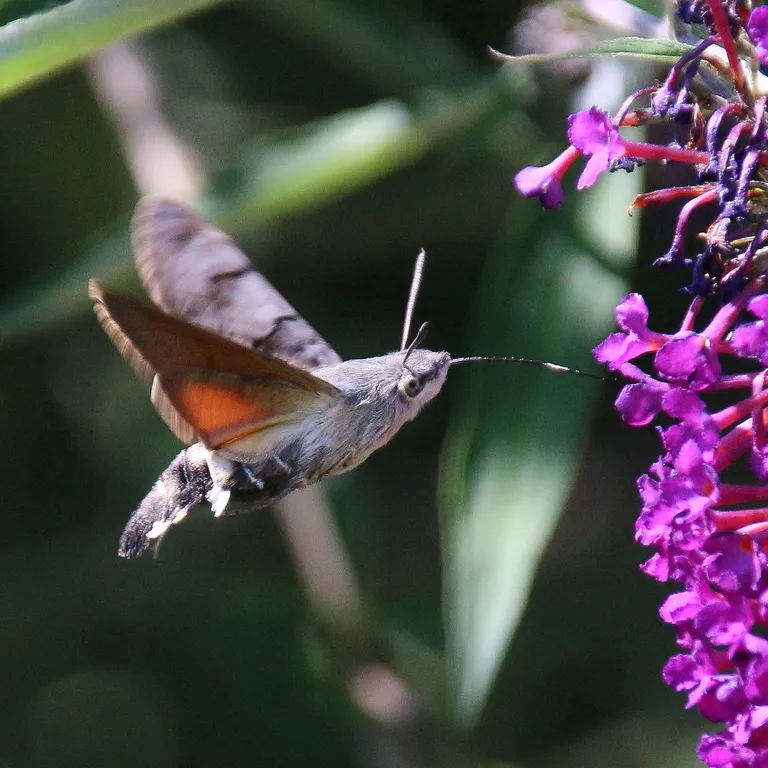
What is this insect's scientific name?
Macroglossum stellatarum
